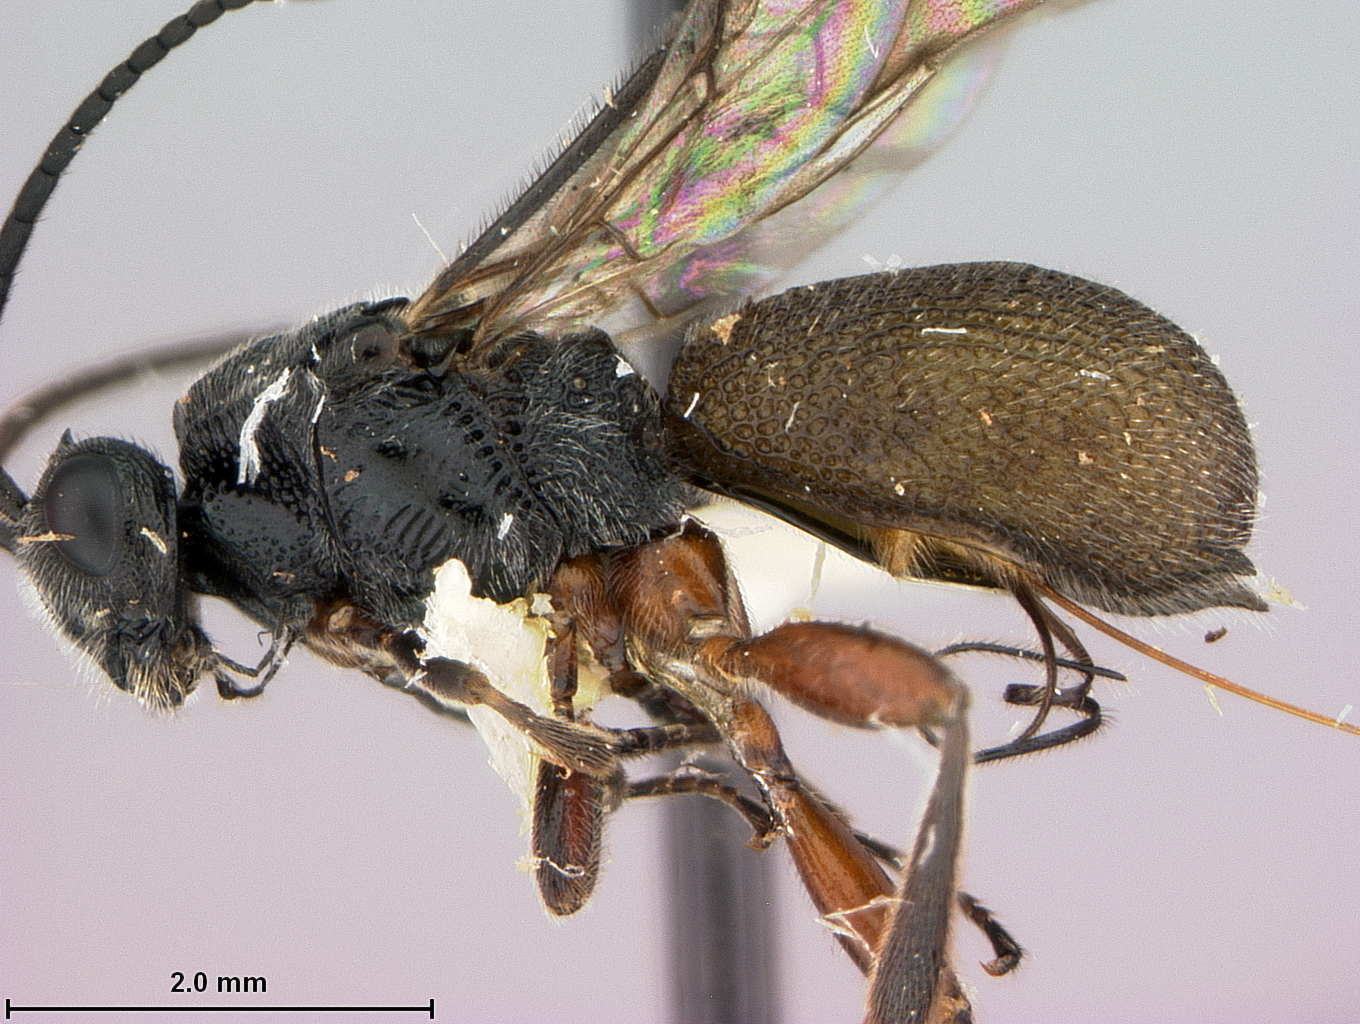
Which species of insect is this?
Urosigalphus subtropicus
